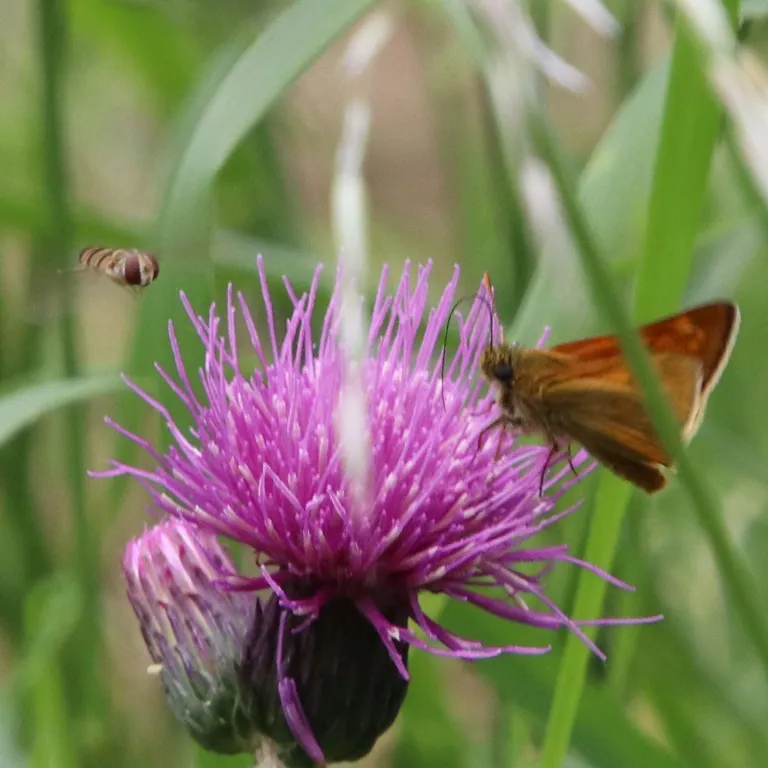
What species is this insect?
Ochlodes sylvanus (also Ochlodes venata)
